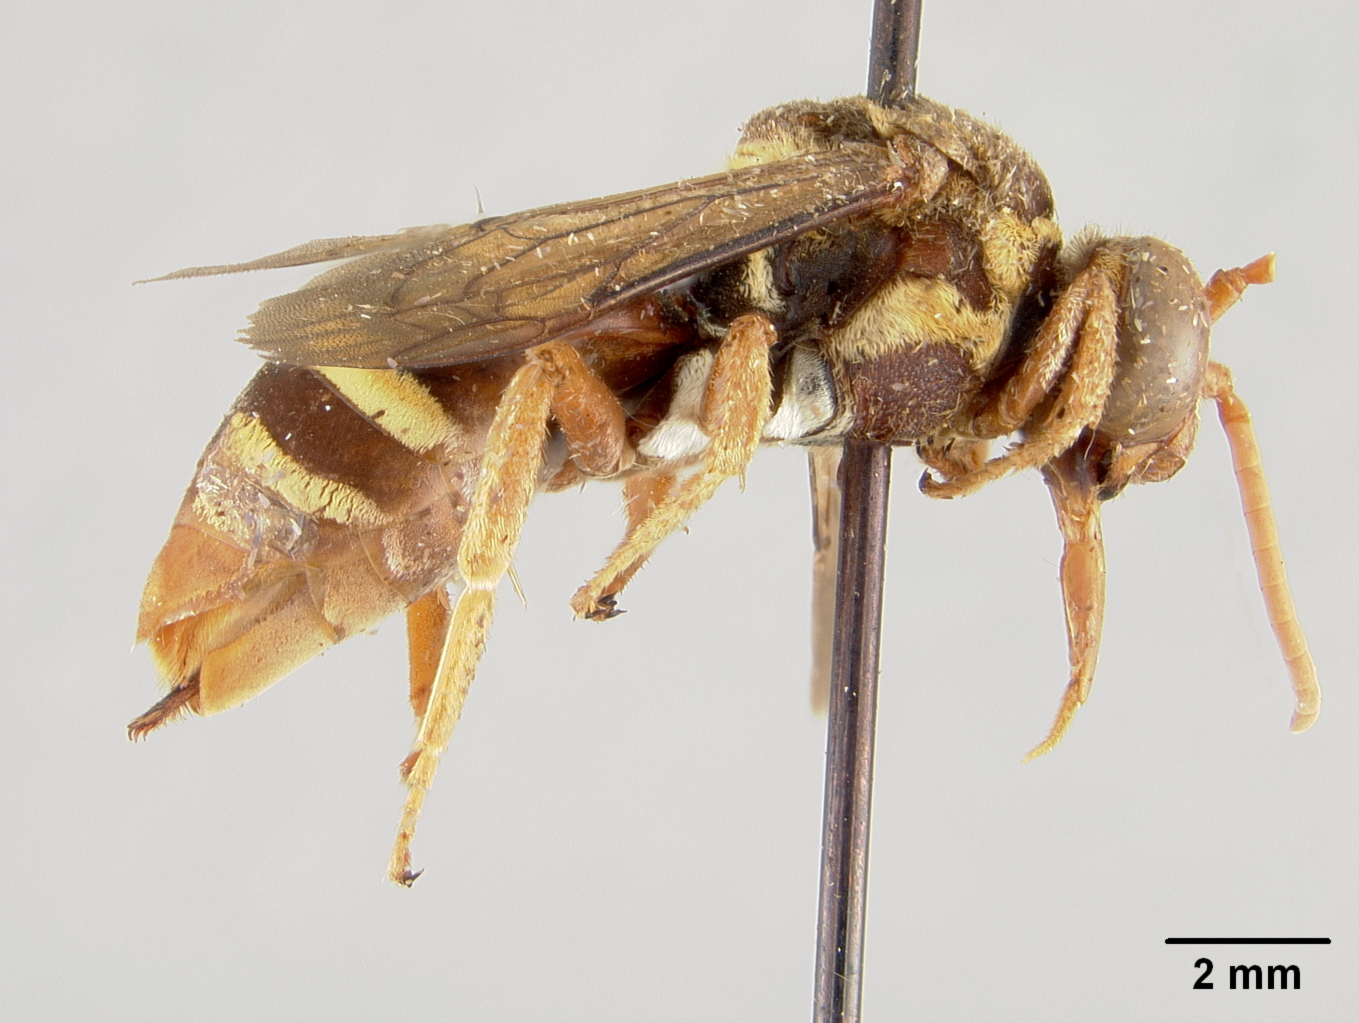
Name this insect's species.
Triepeolus wilsoni
